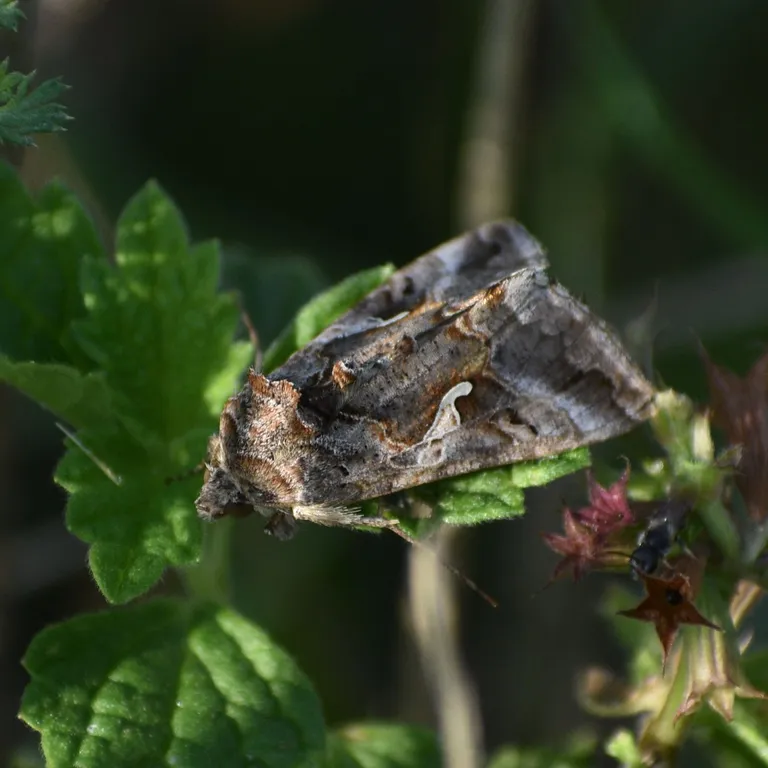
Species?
Autographa gamma
